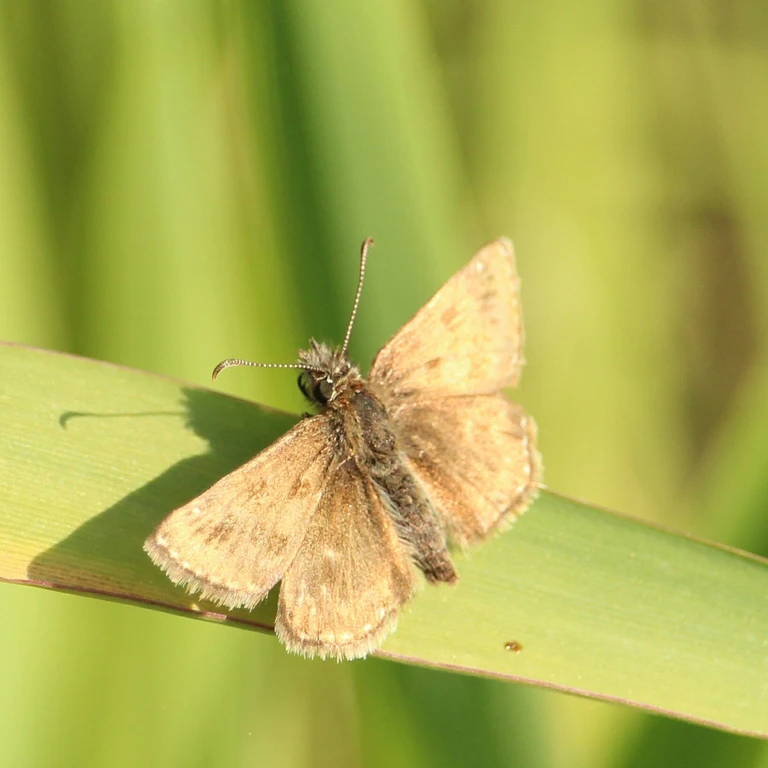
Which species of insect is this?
Erynnis tages
